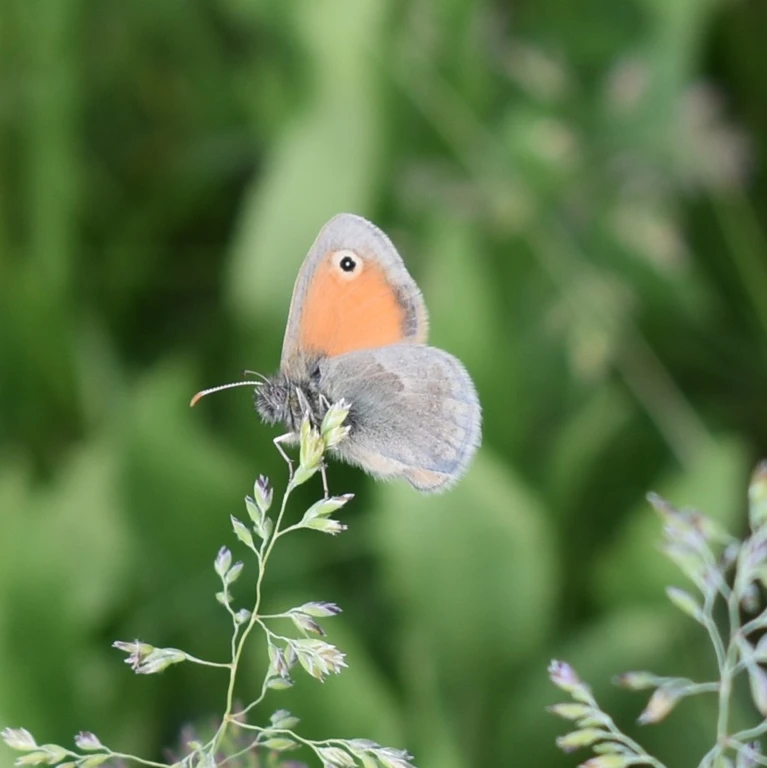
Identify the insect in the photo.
Coenonympha pamphilus
